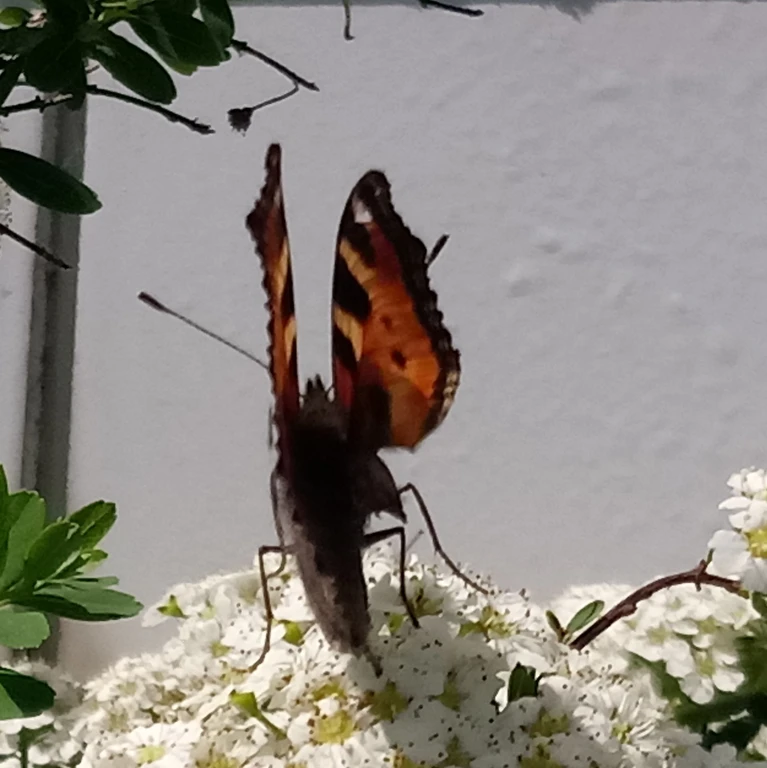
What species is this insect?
Aglais urticae
